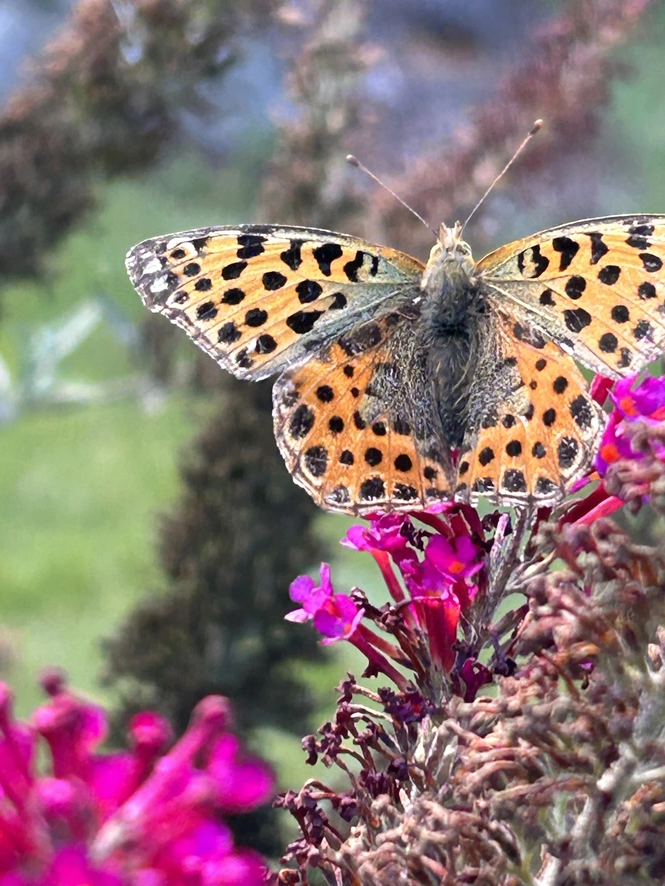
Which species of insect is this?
Issoria lathonia
